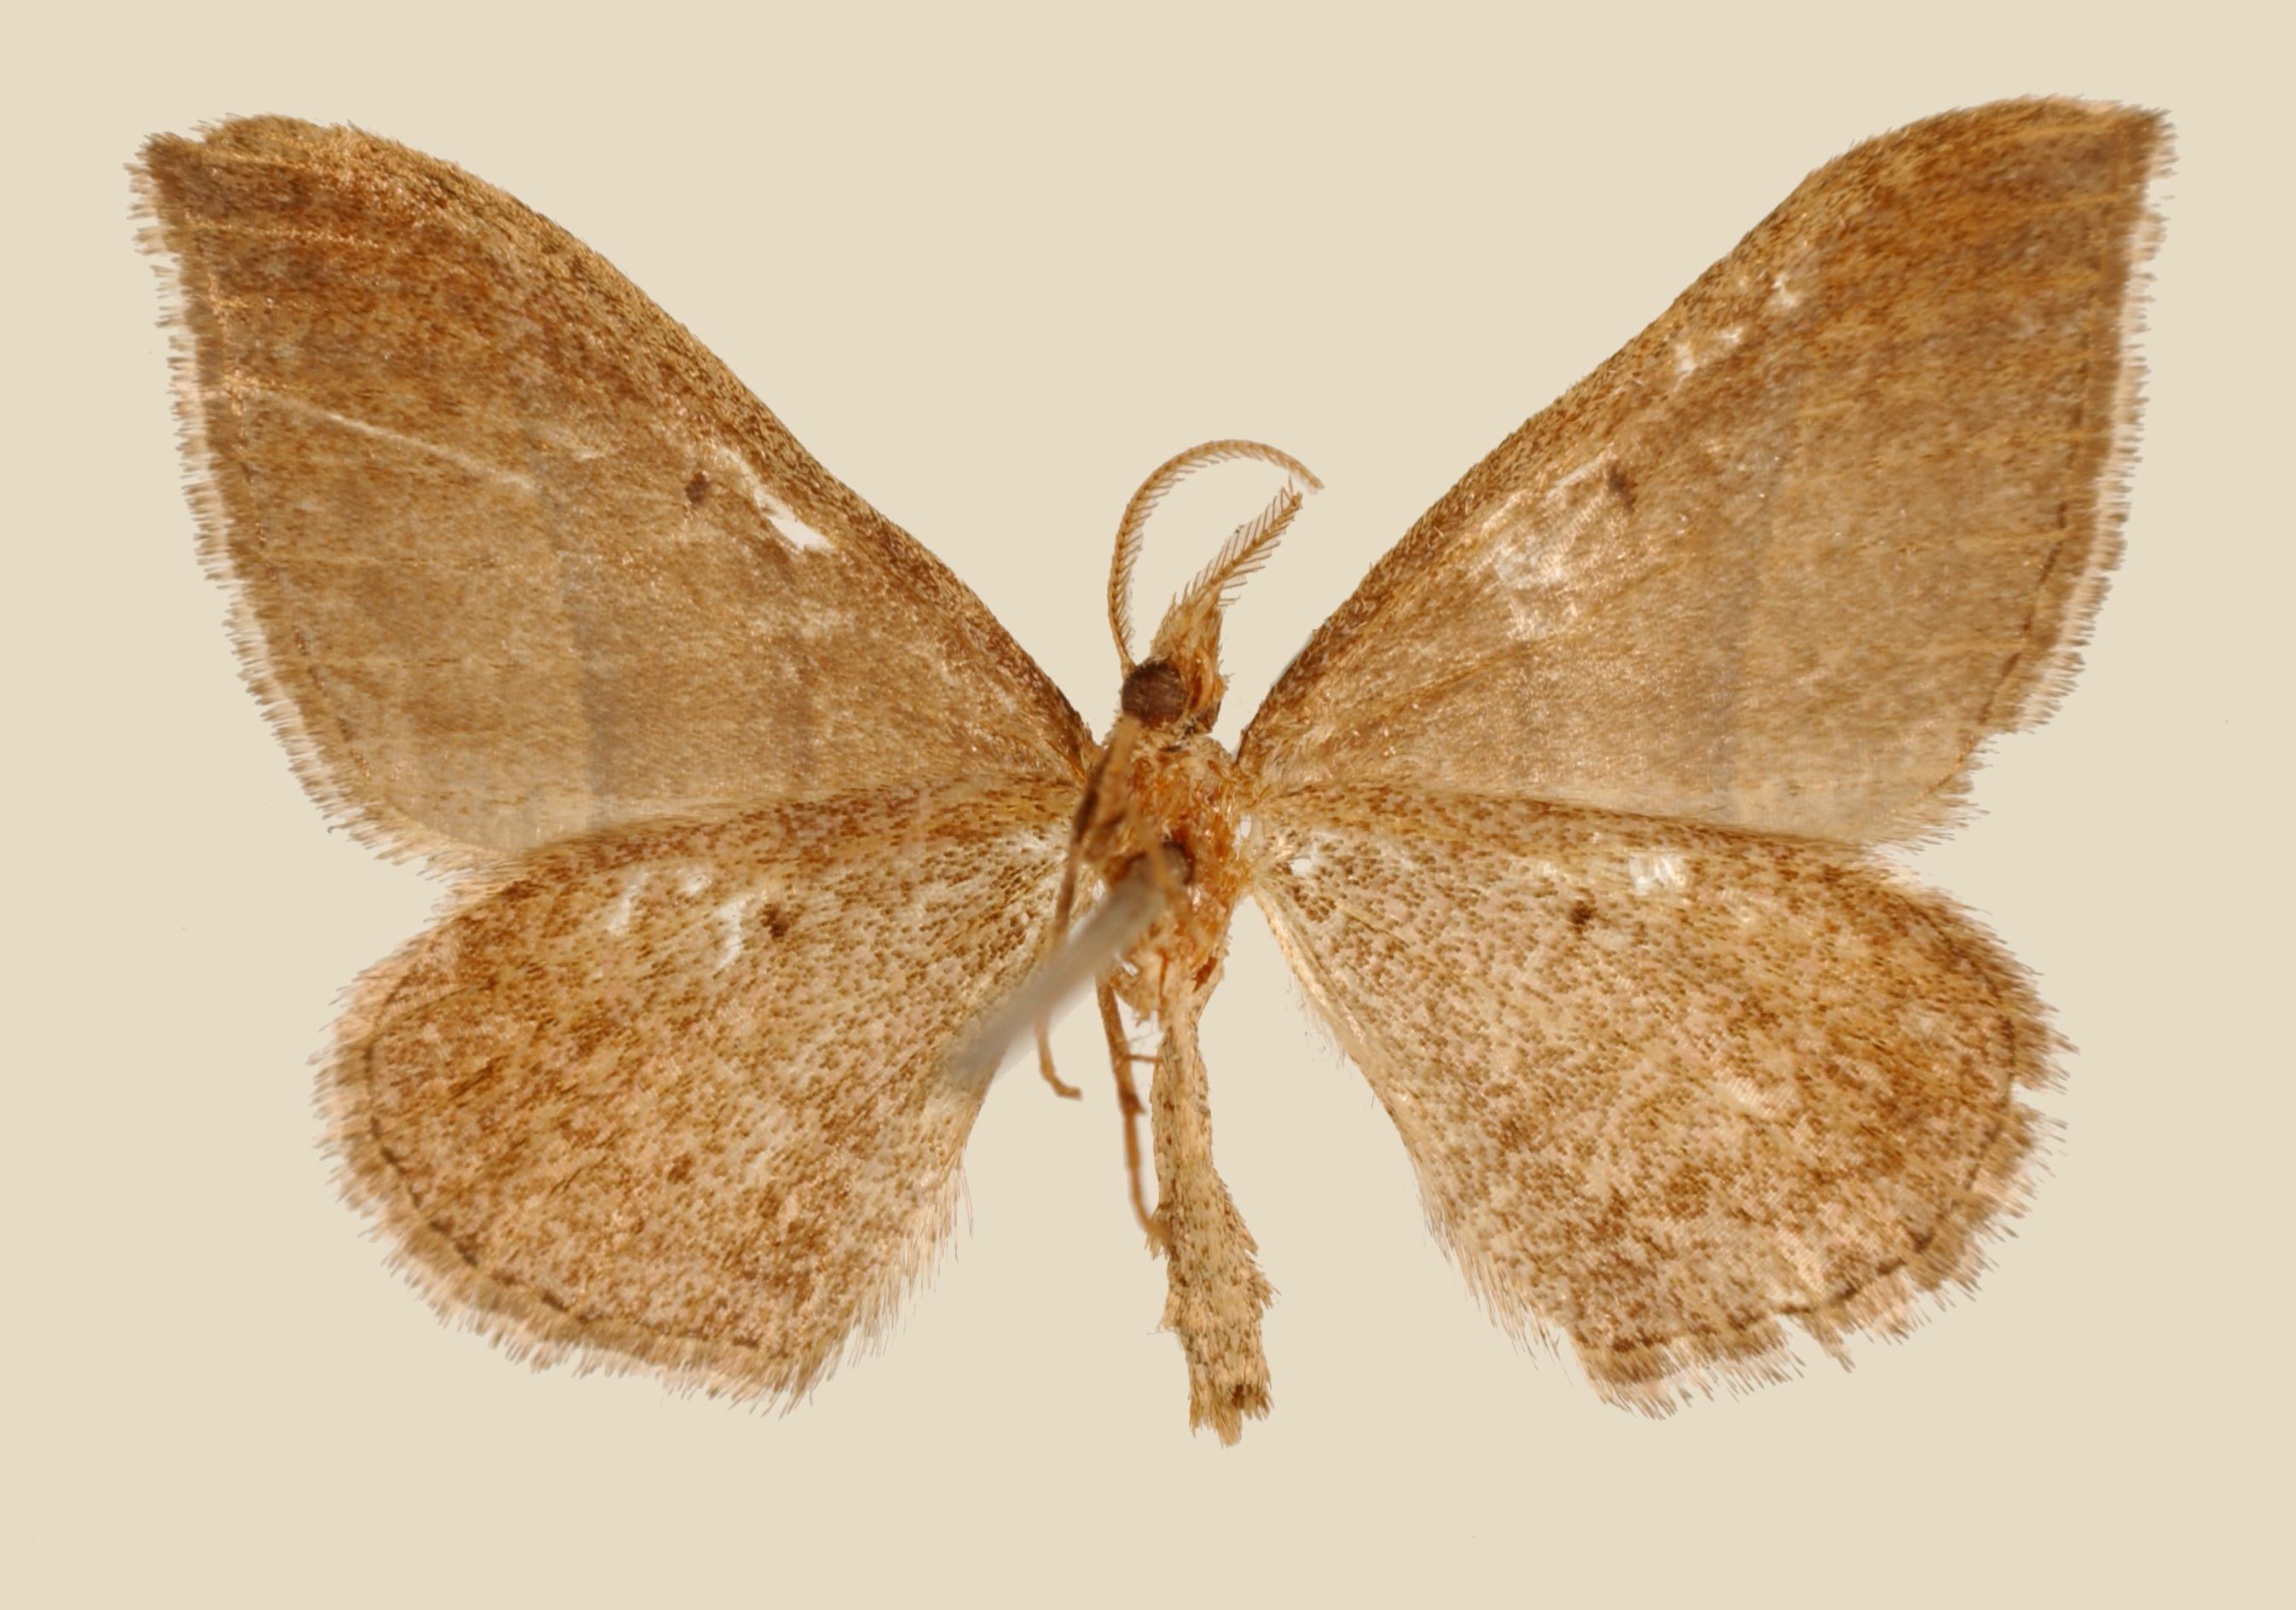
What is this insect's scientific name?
Thamnonoma olympusa
